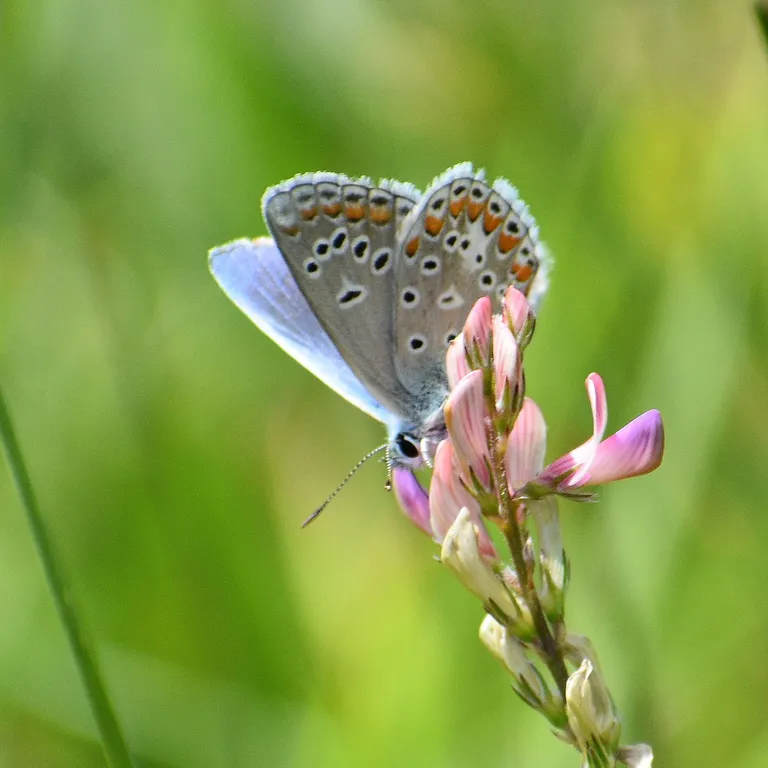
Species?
Polyommatus thersites
